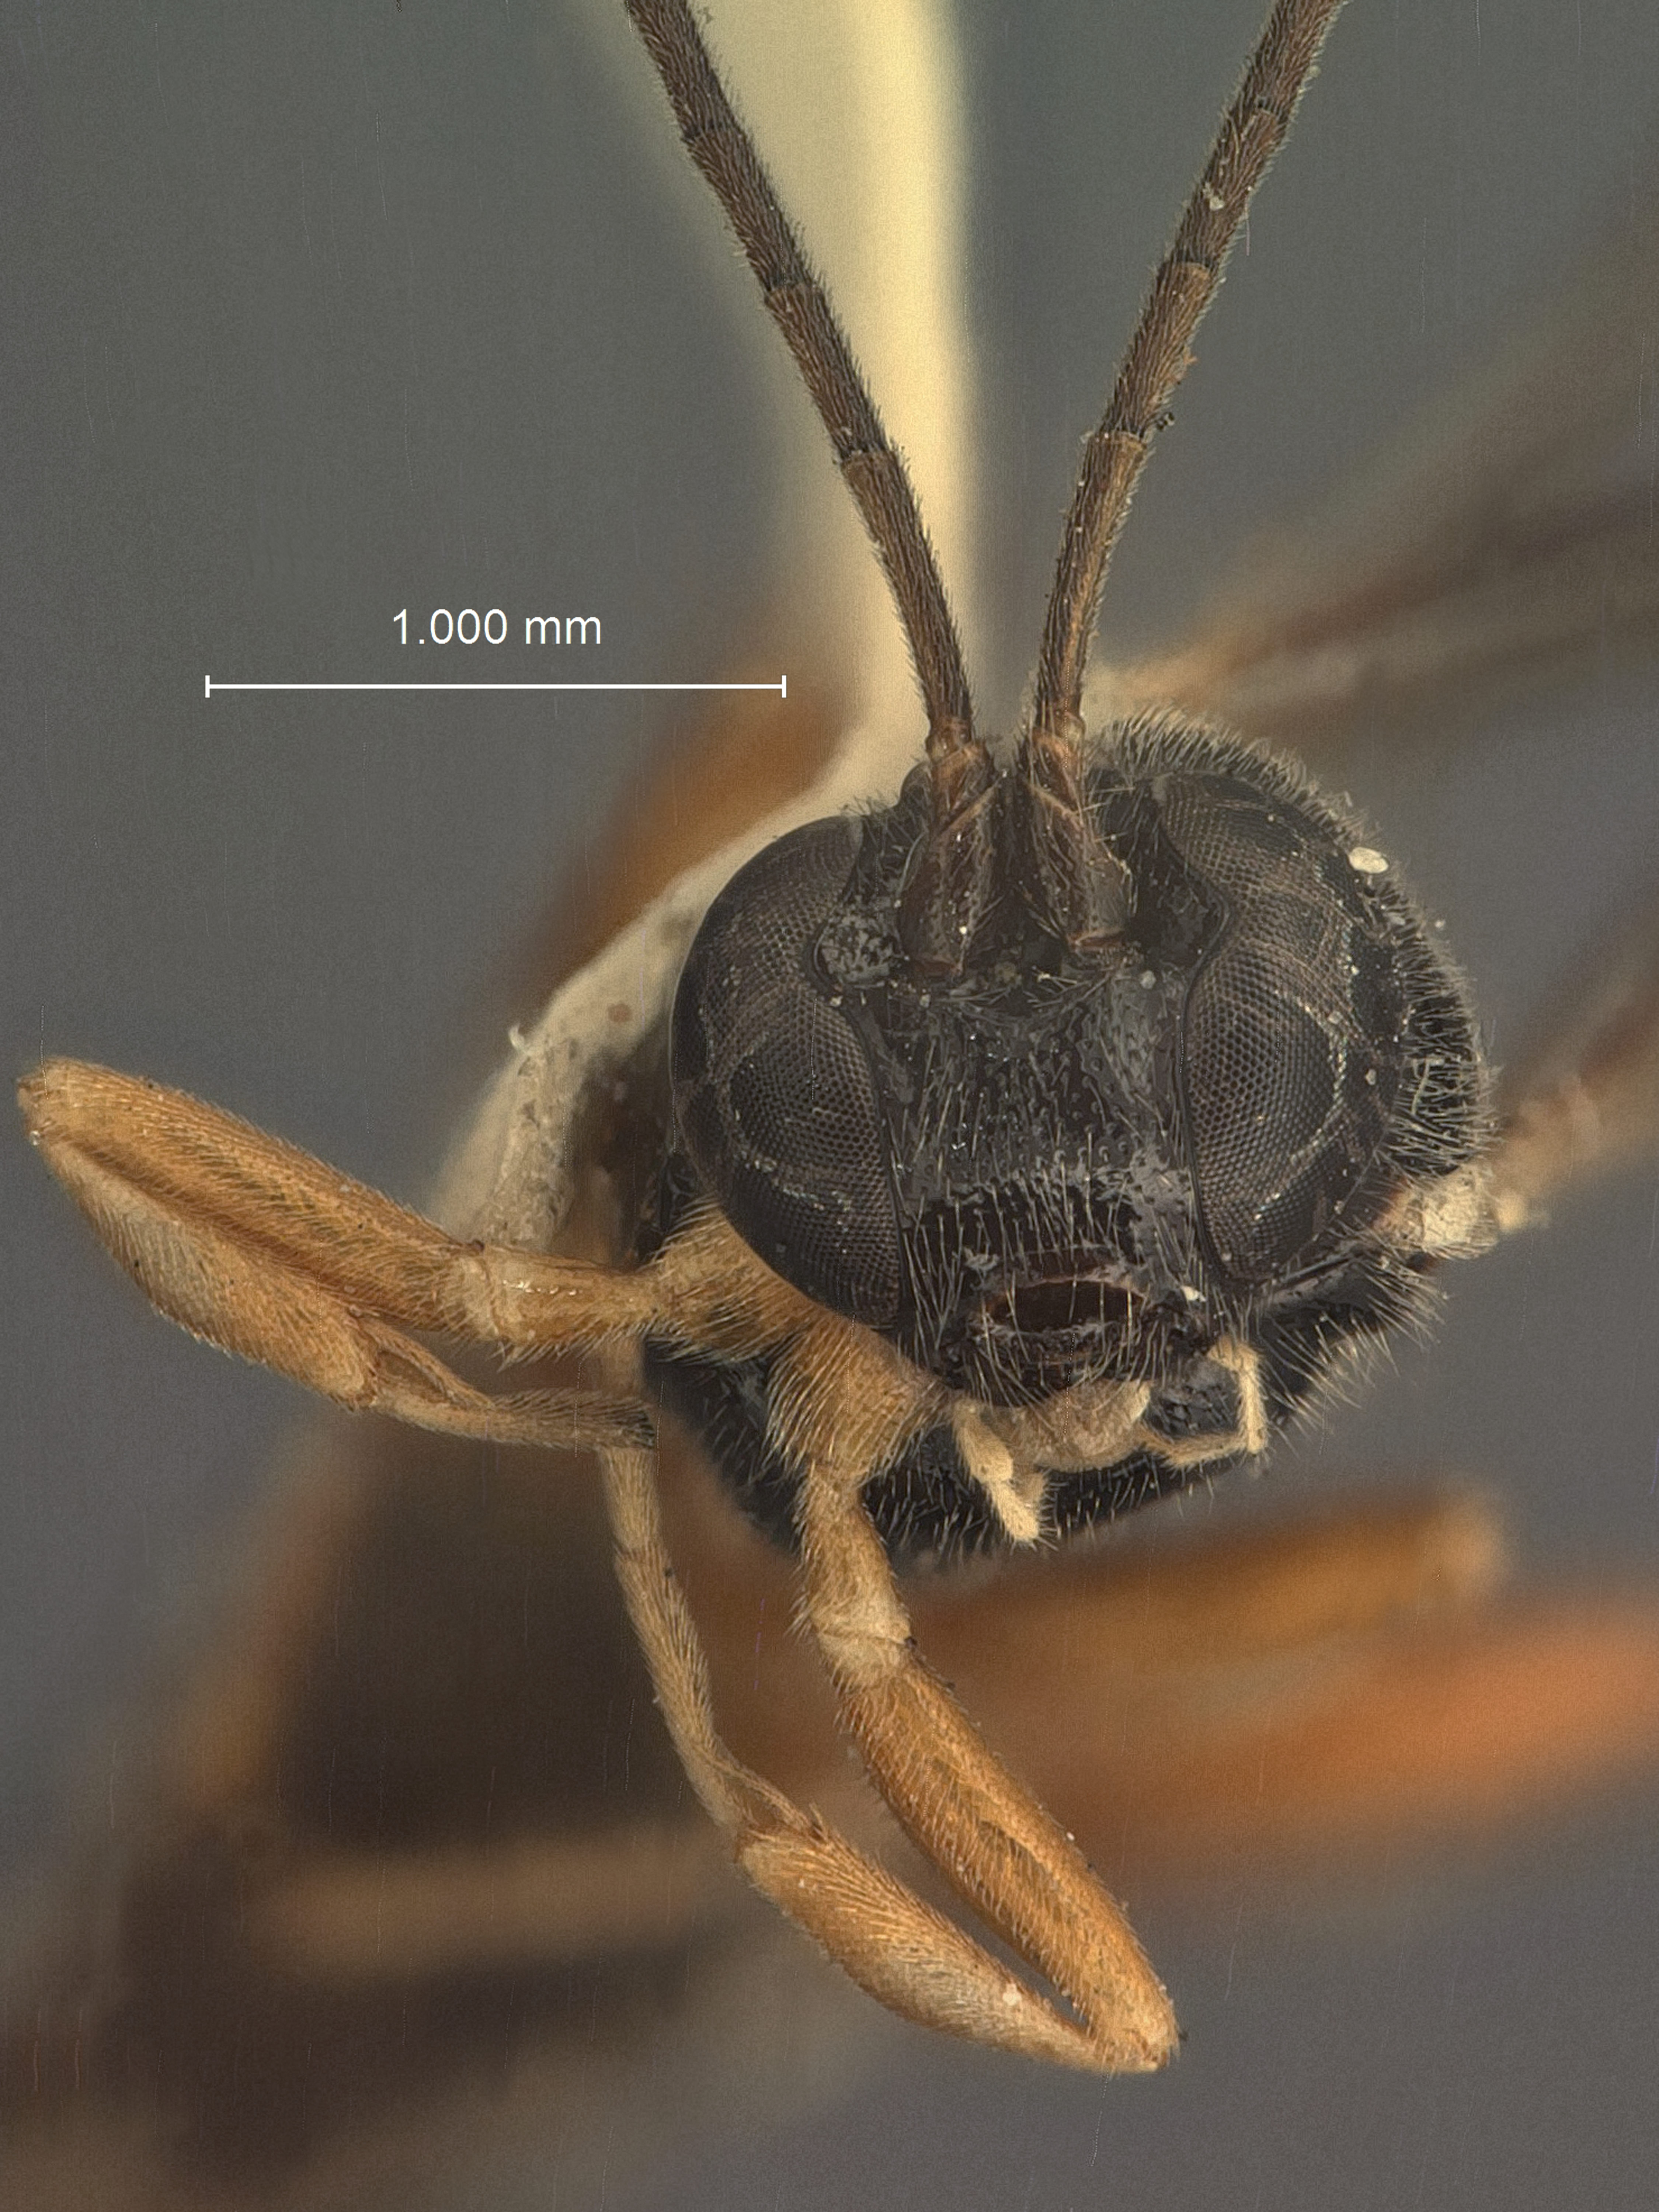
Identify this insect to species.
Ephialtes pacificus
